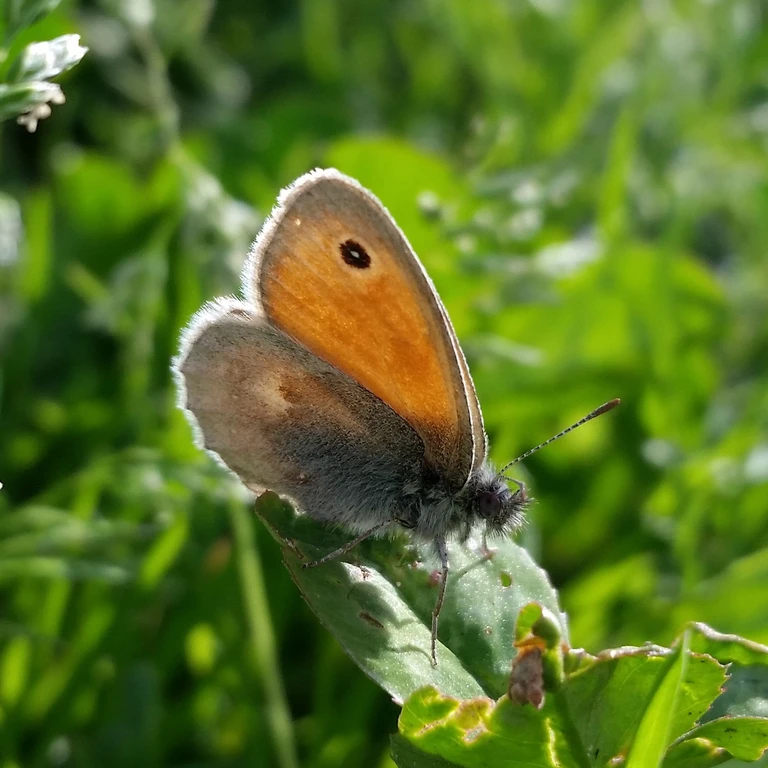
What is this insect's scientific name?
Coenonympha pamphilus
